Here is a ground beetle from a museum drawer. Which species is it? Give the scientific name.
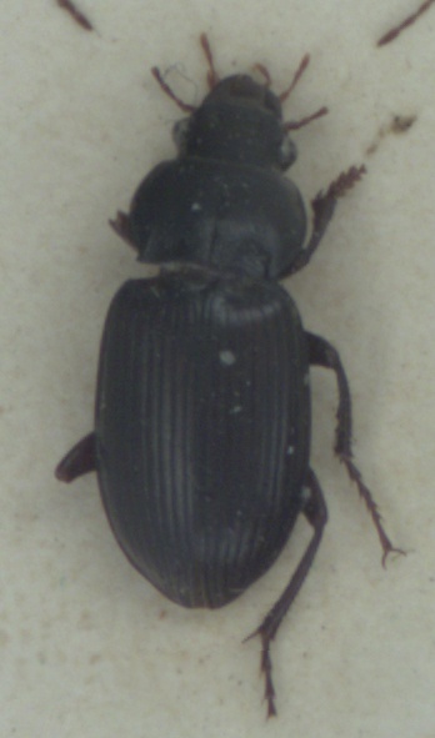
Amara aulica
